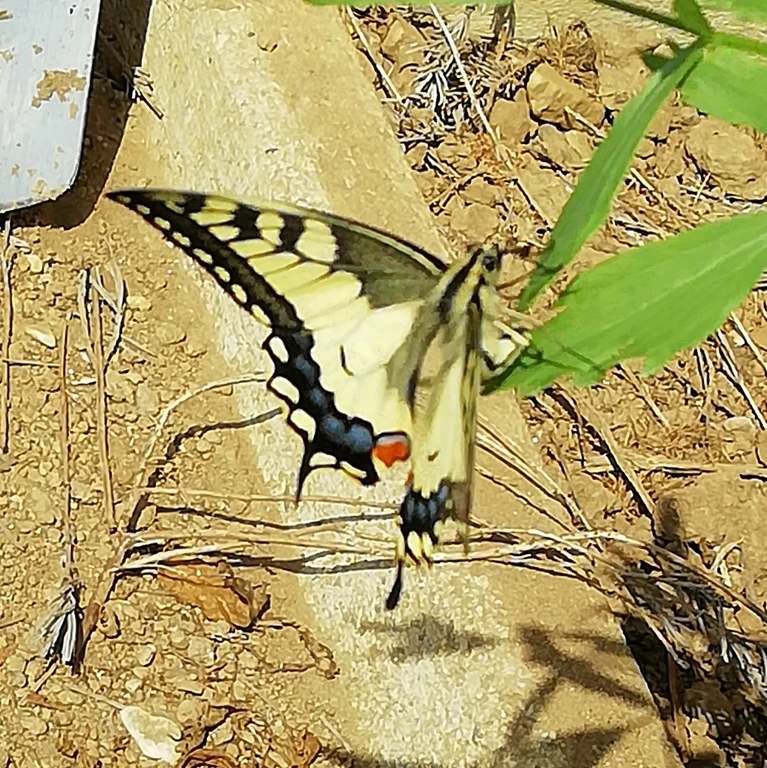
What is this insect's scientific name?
Papilio machaon
